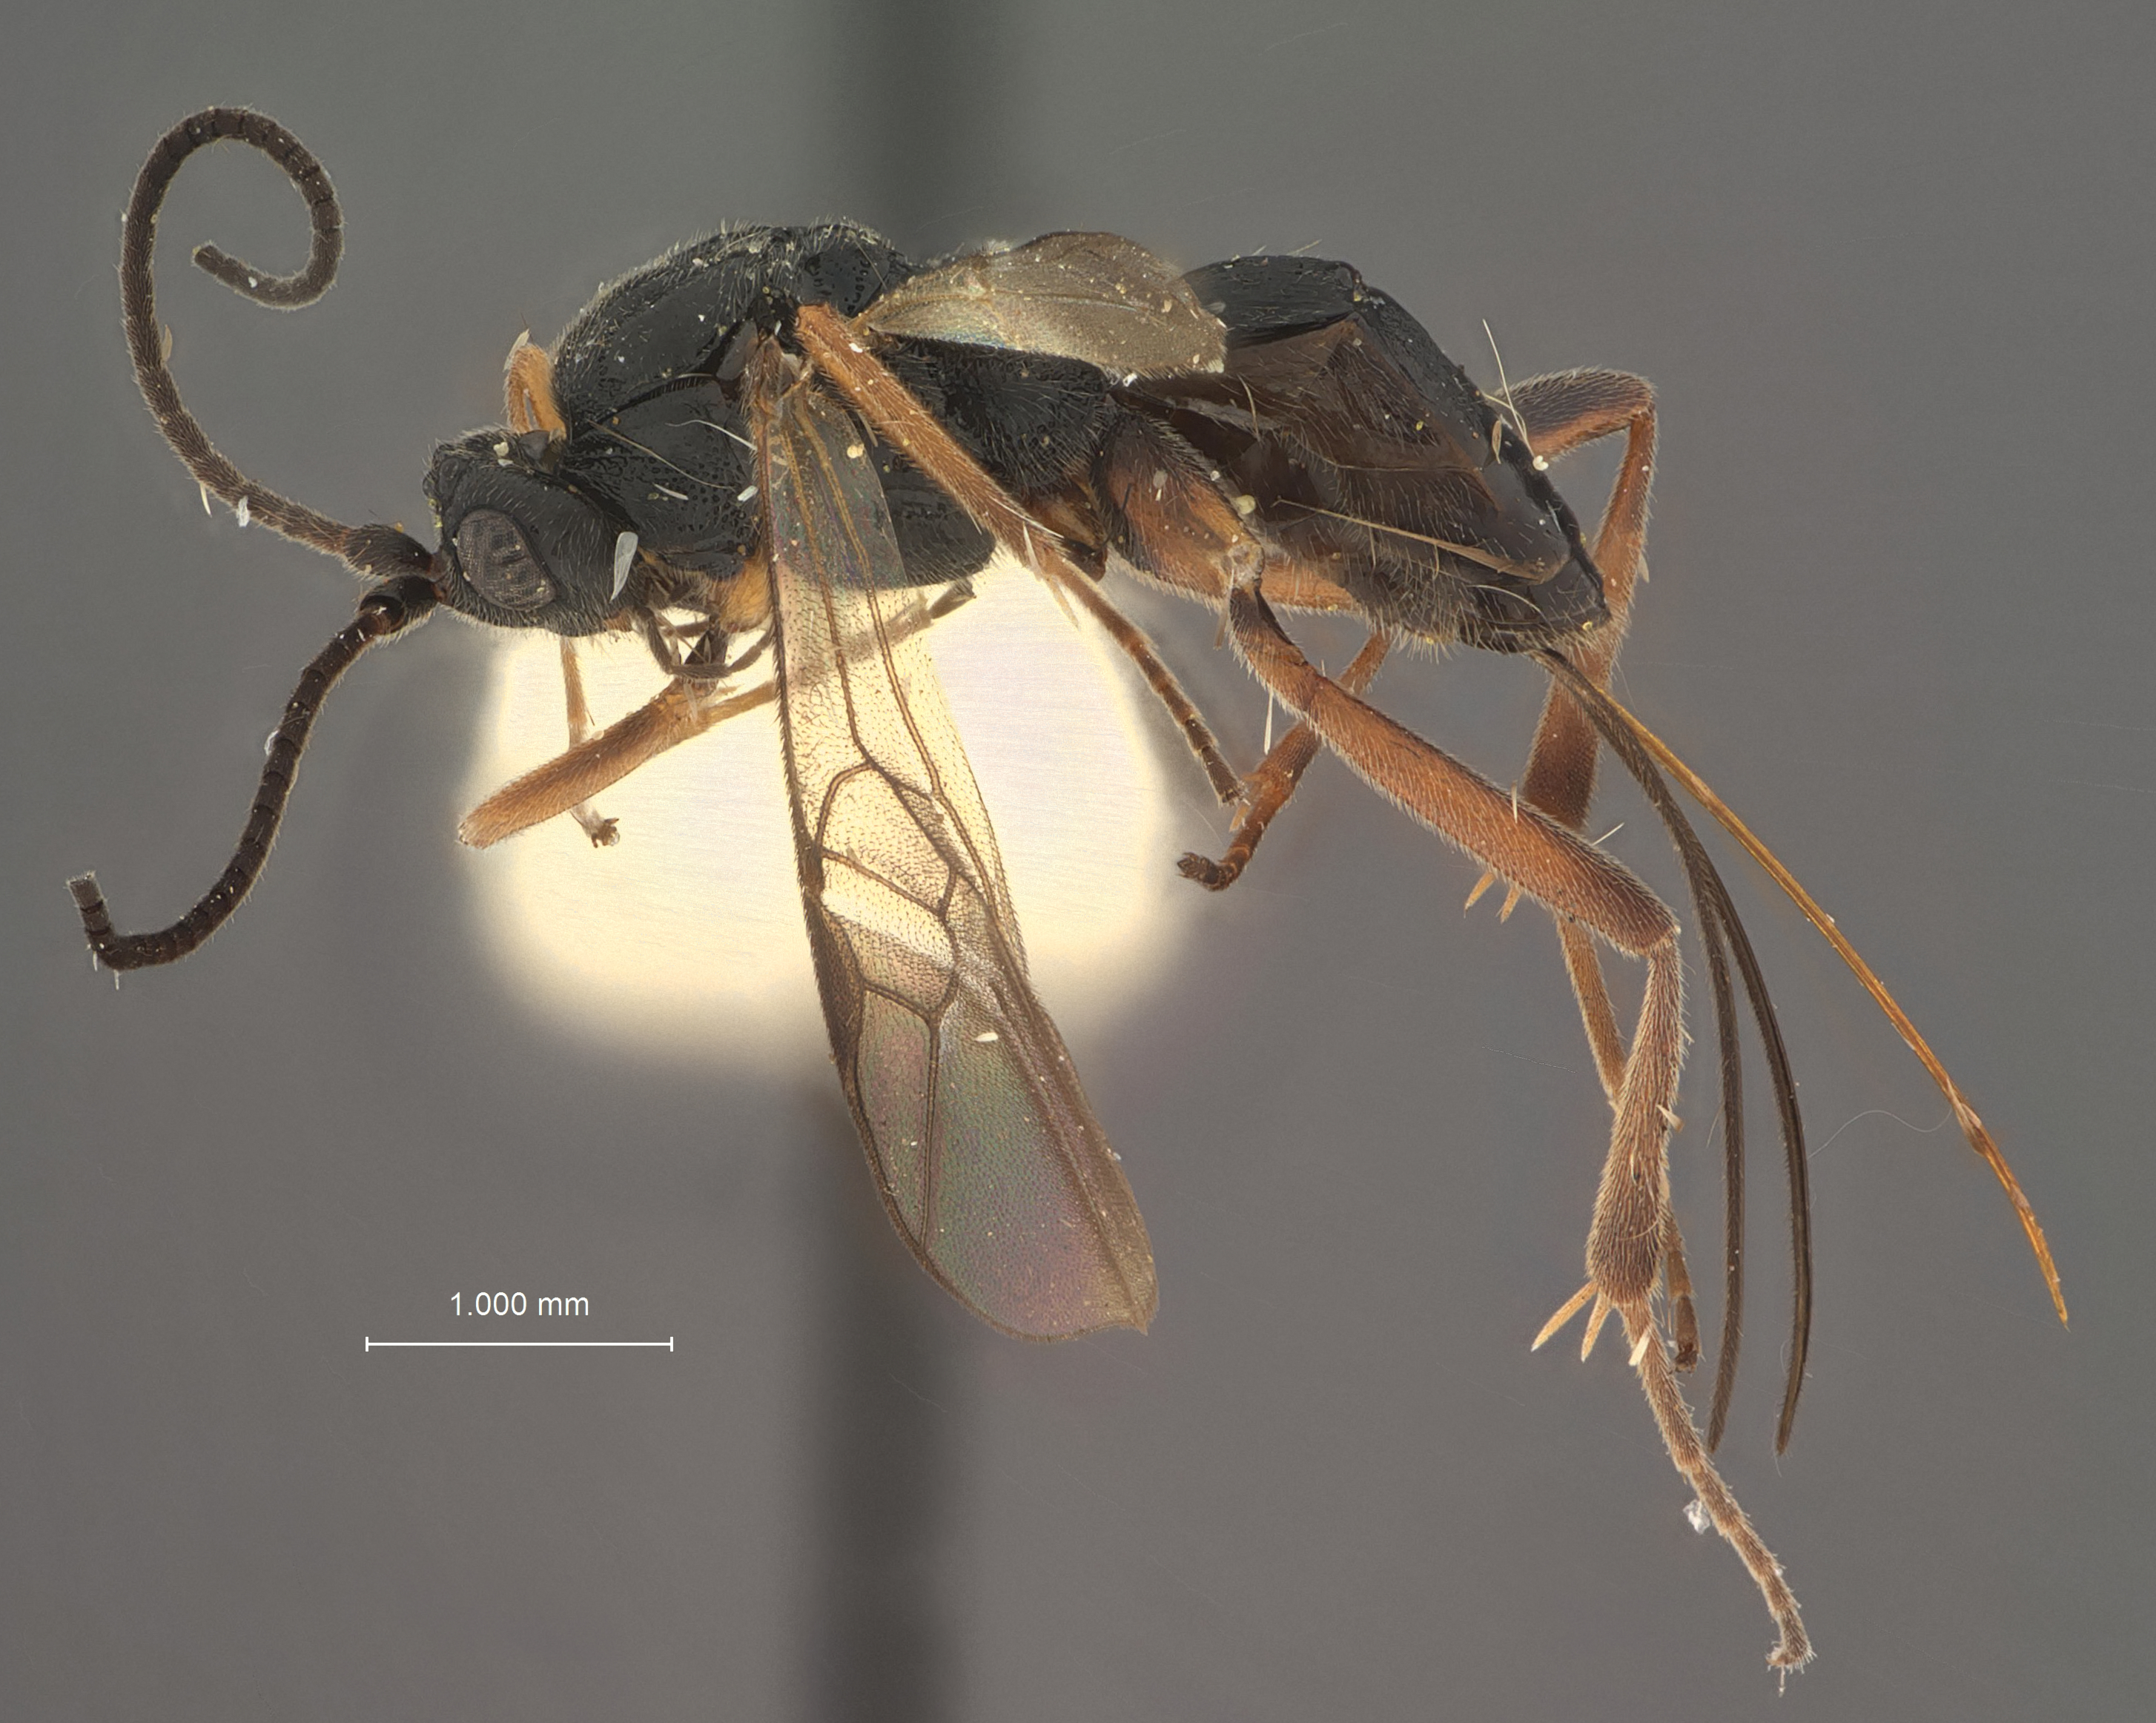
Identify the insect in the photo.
Orgilus cristatus
